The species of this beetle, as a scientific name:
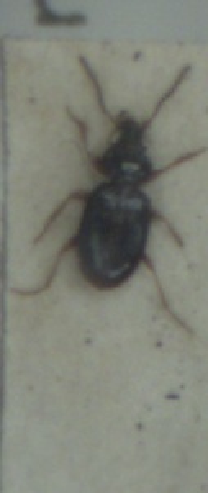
Bembidion gilvipes
